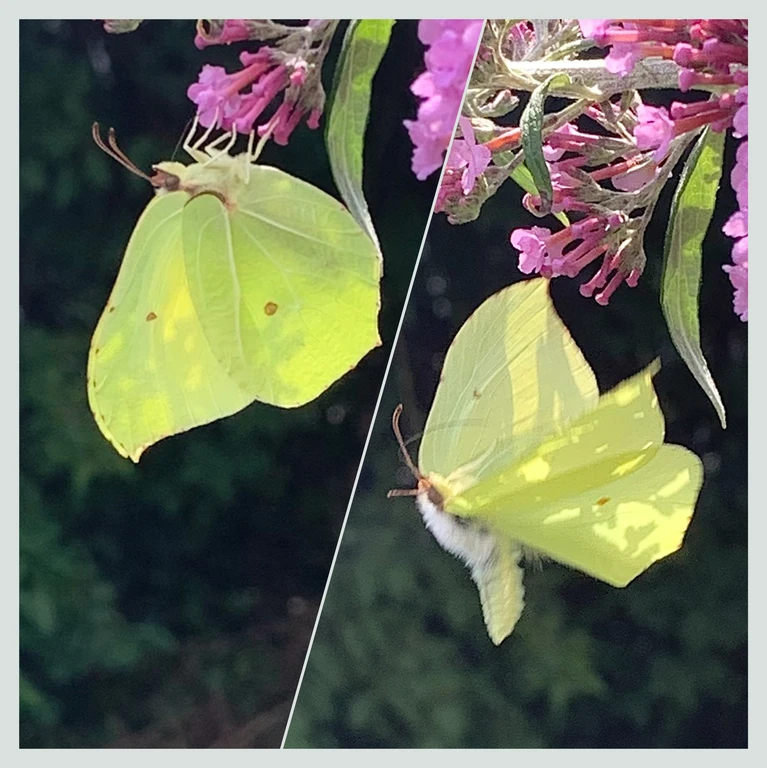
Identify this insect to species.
Gonepteryx rhamni
